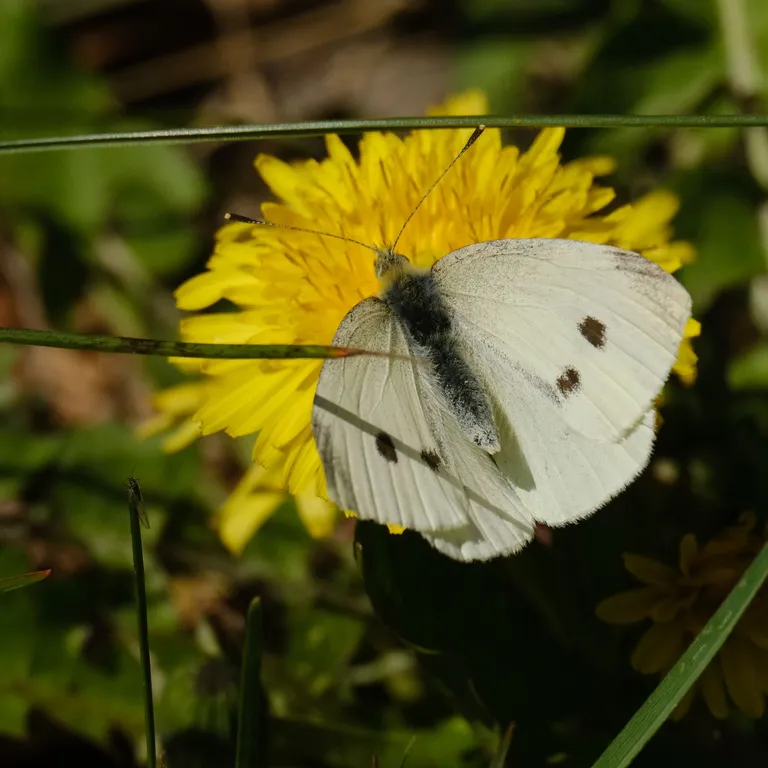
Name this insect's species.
Pieris rapae
